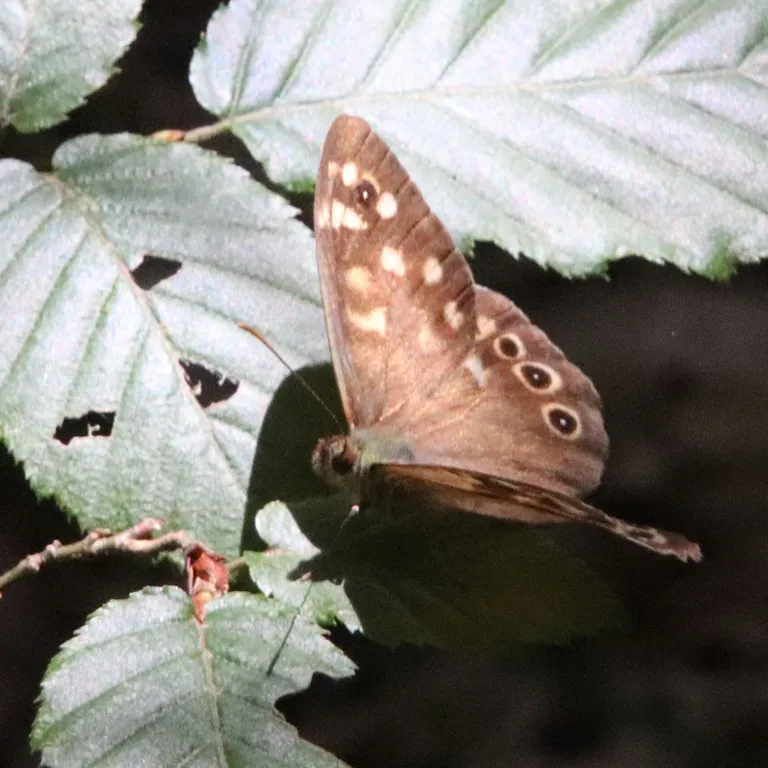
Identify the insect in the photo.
Pararge aegeria
